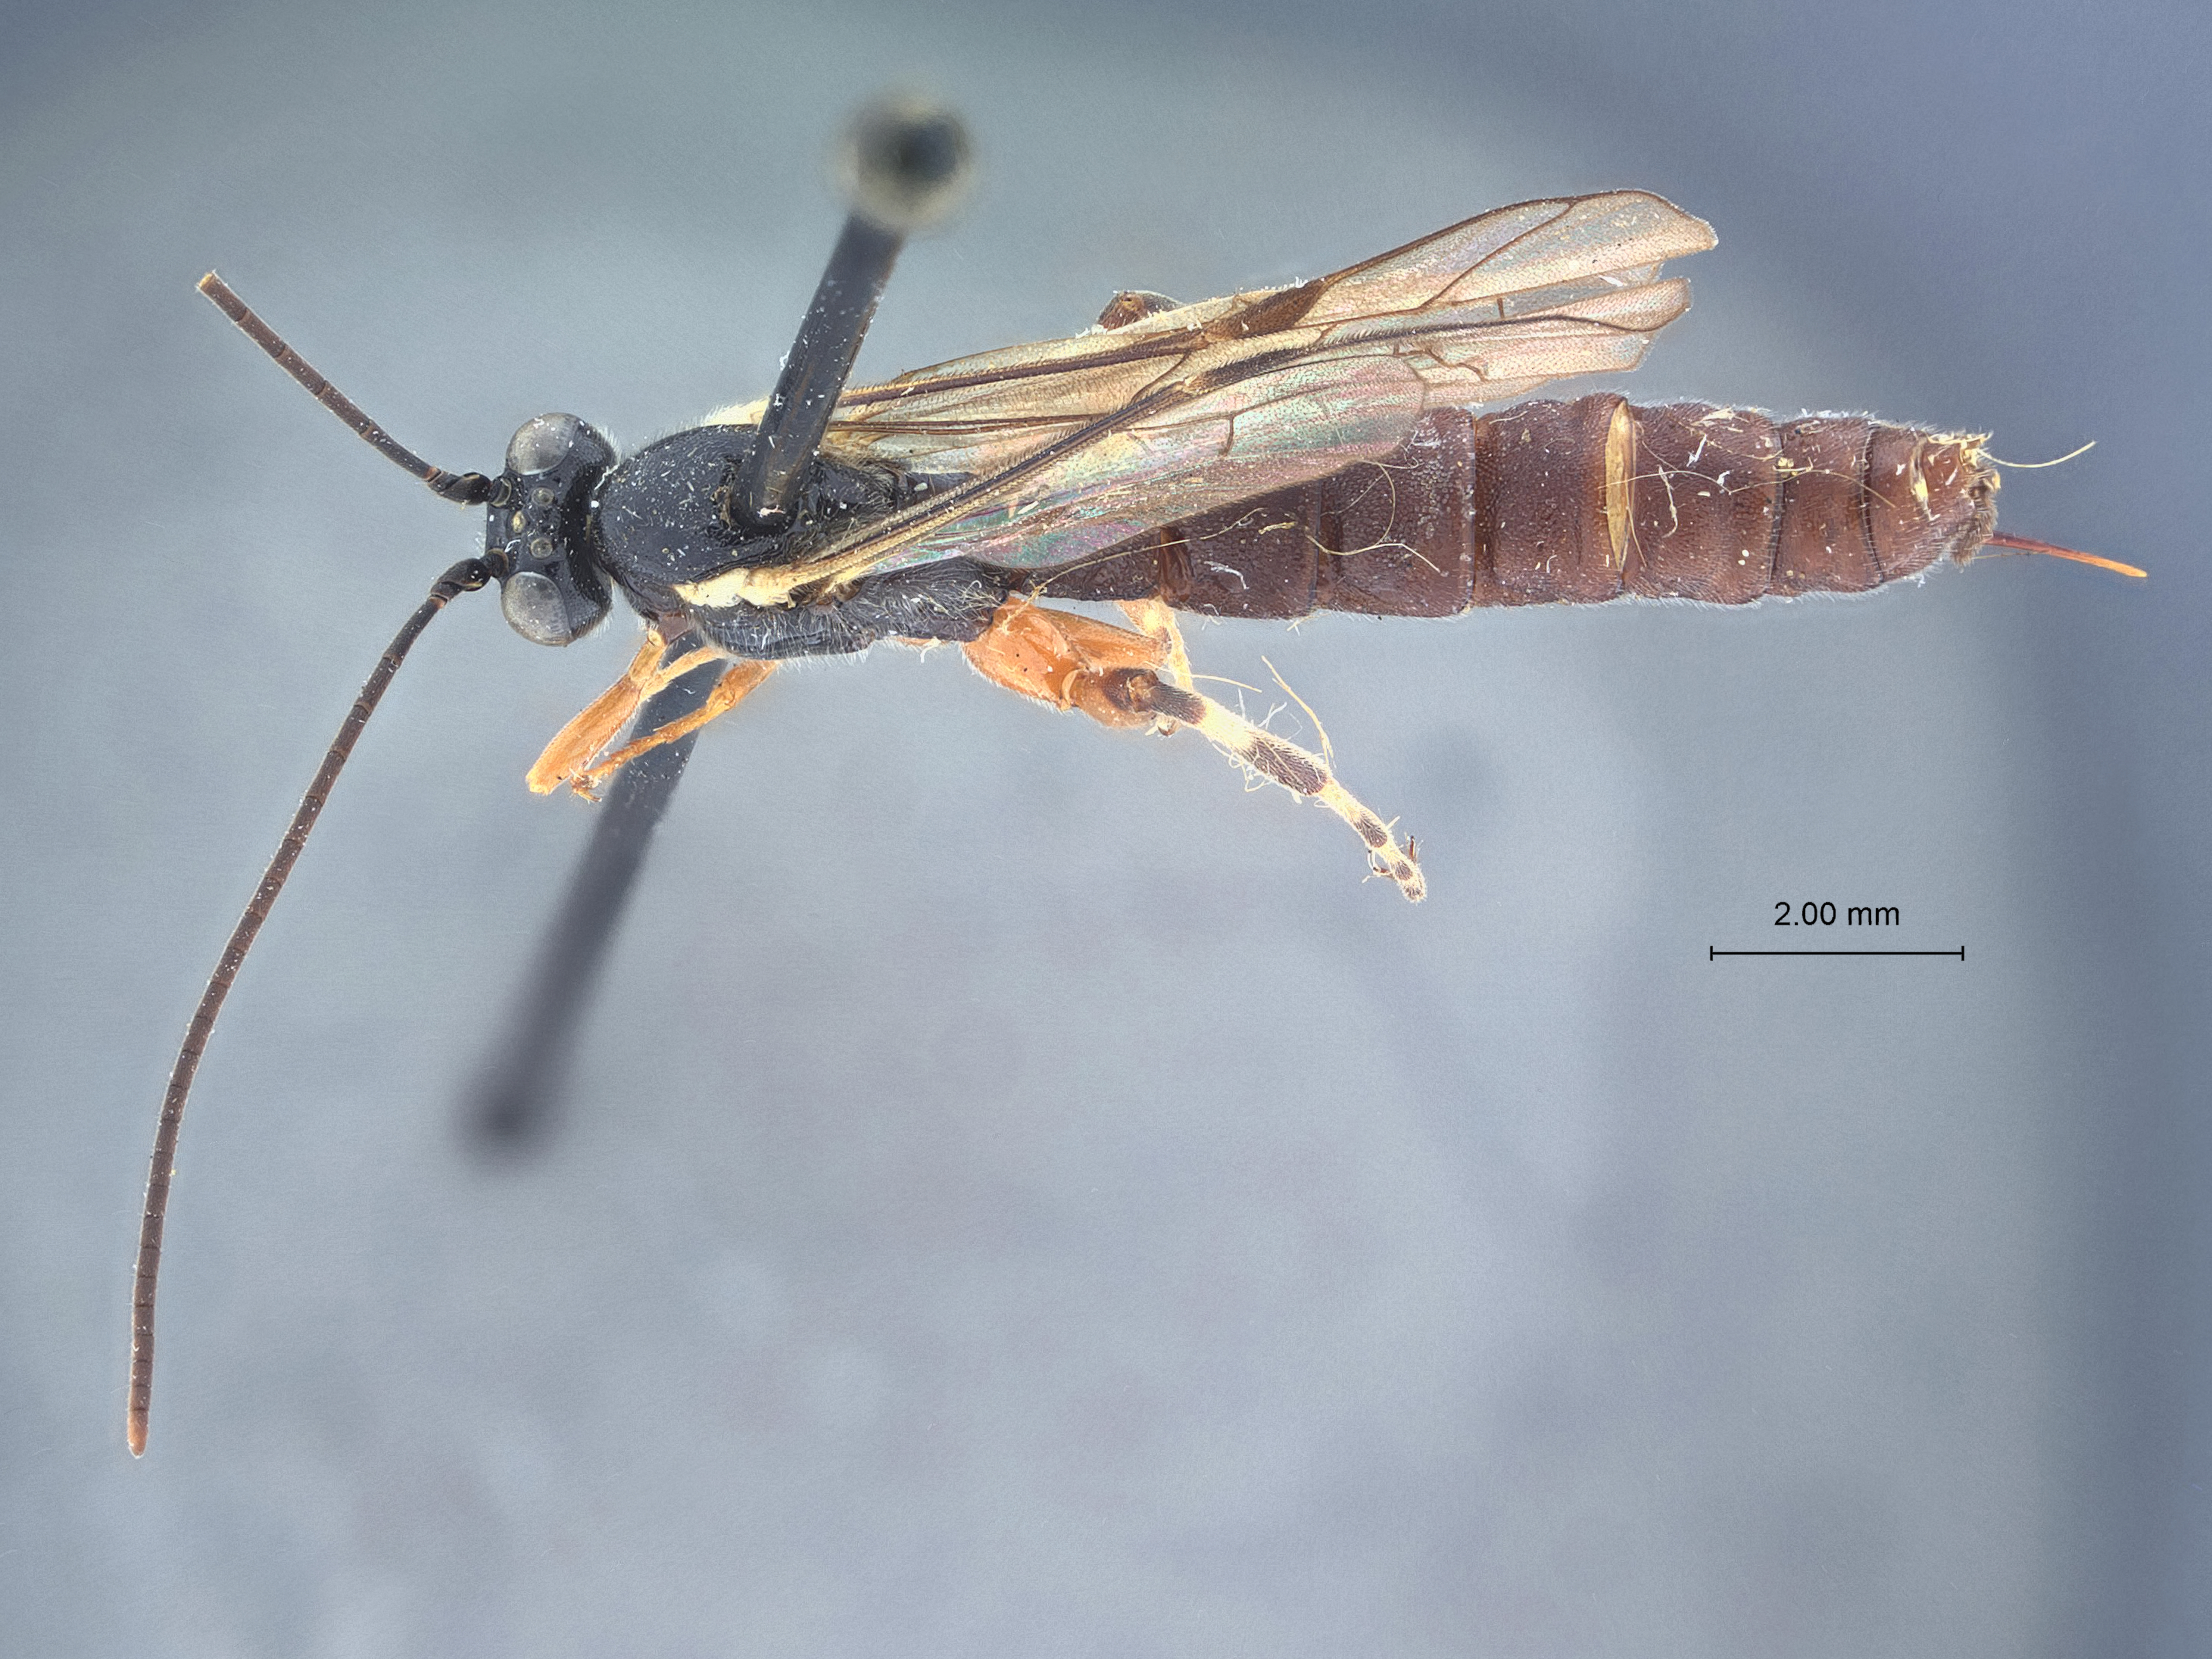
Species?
Itoplectis brevacus
